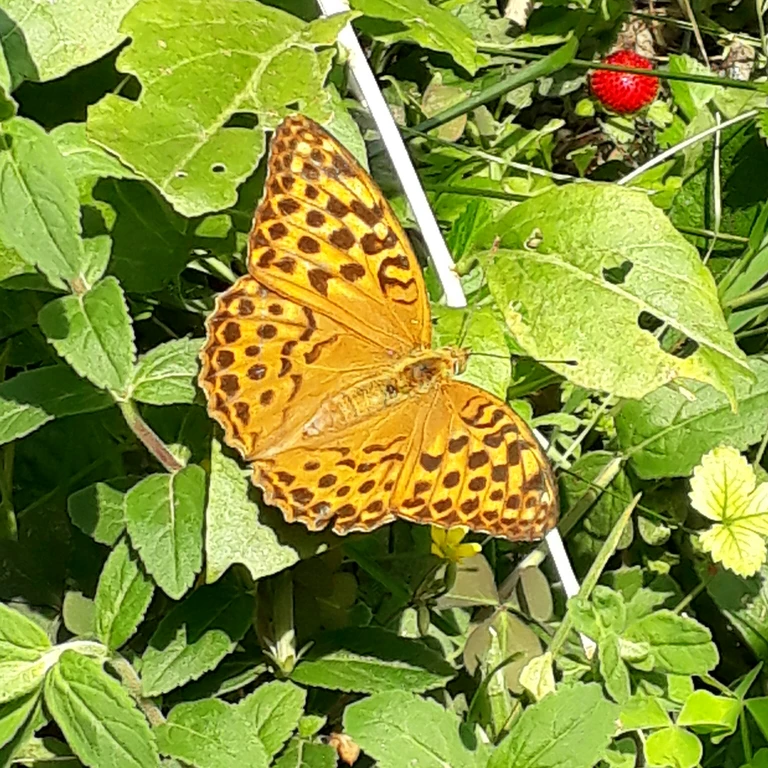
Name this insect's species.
Argynnis paphia
